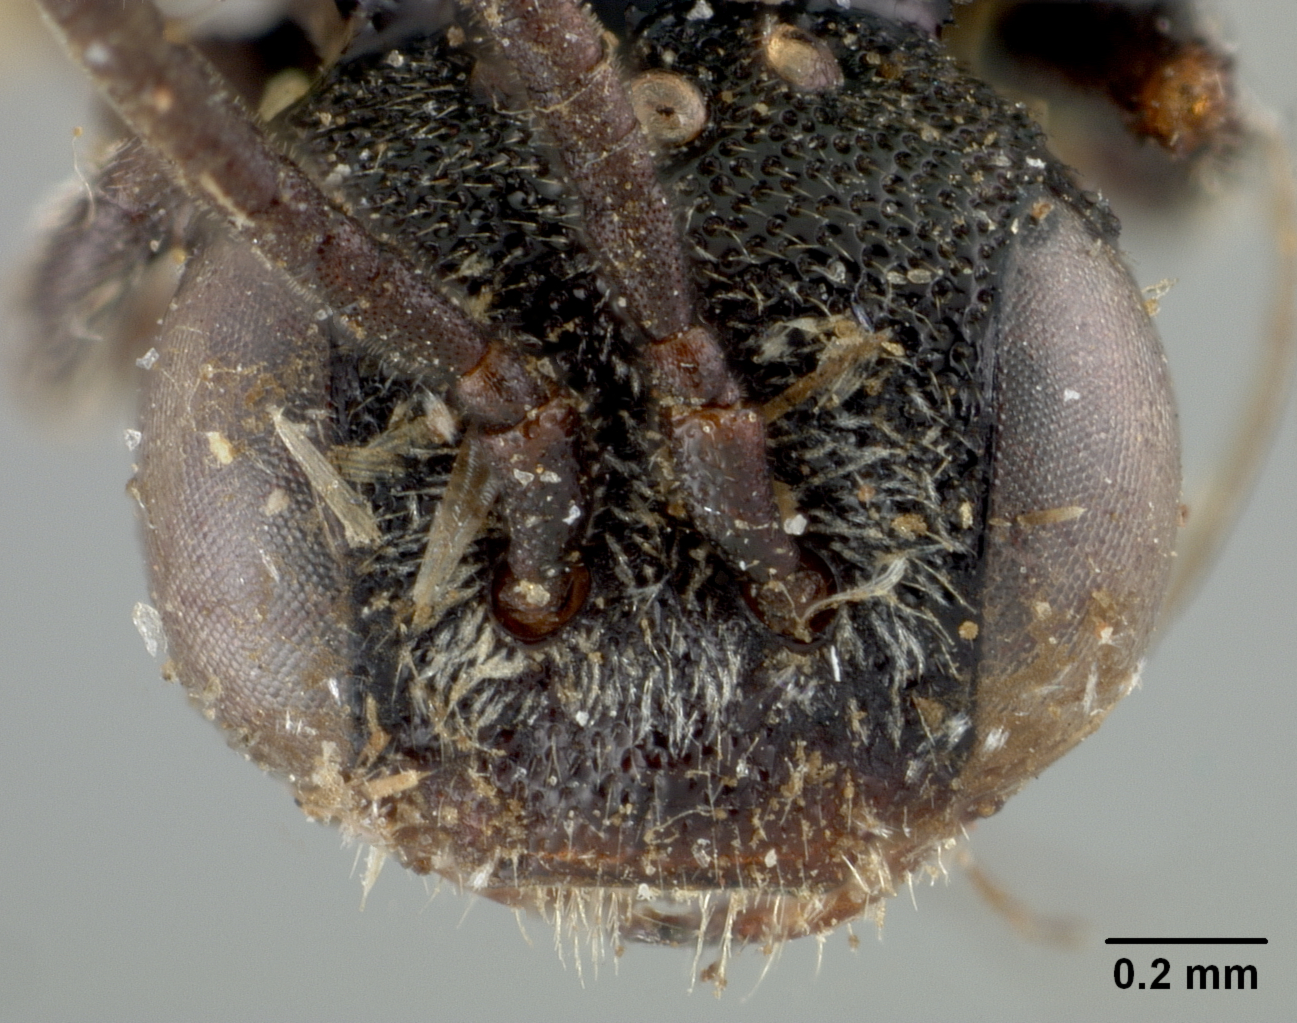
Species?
Holcopasites pratti
